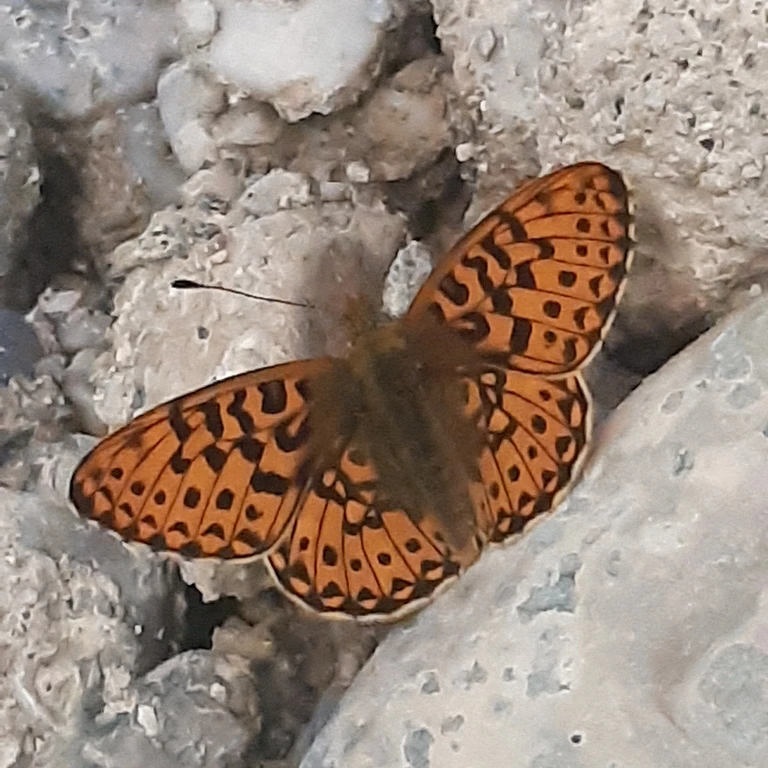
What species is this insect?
Boloria euphrosyne (also Clossiana euphrosyne)
